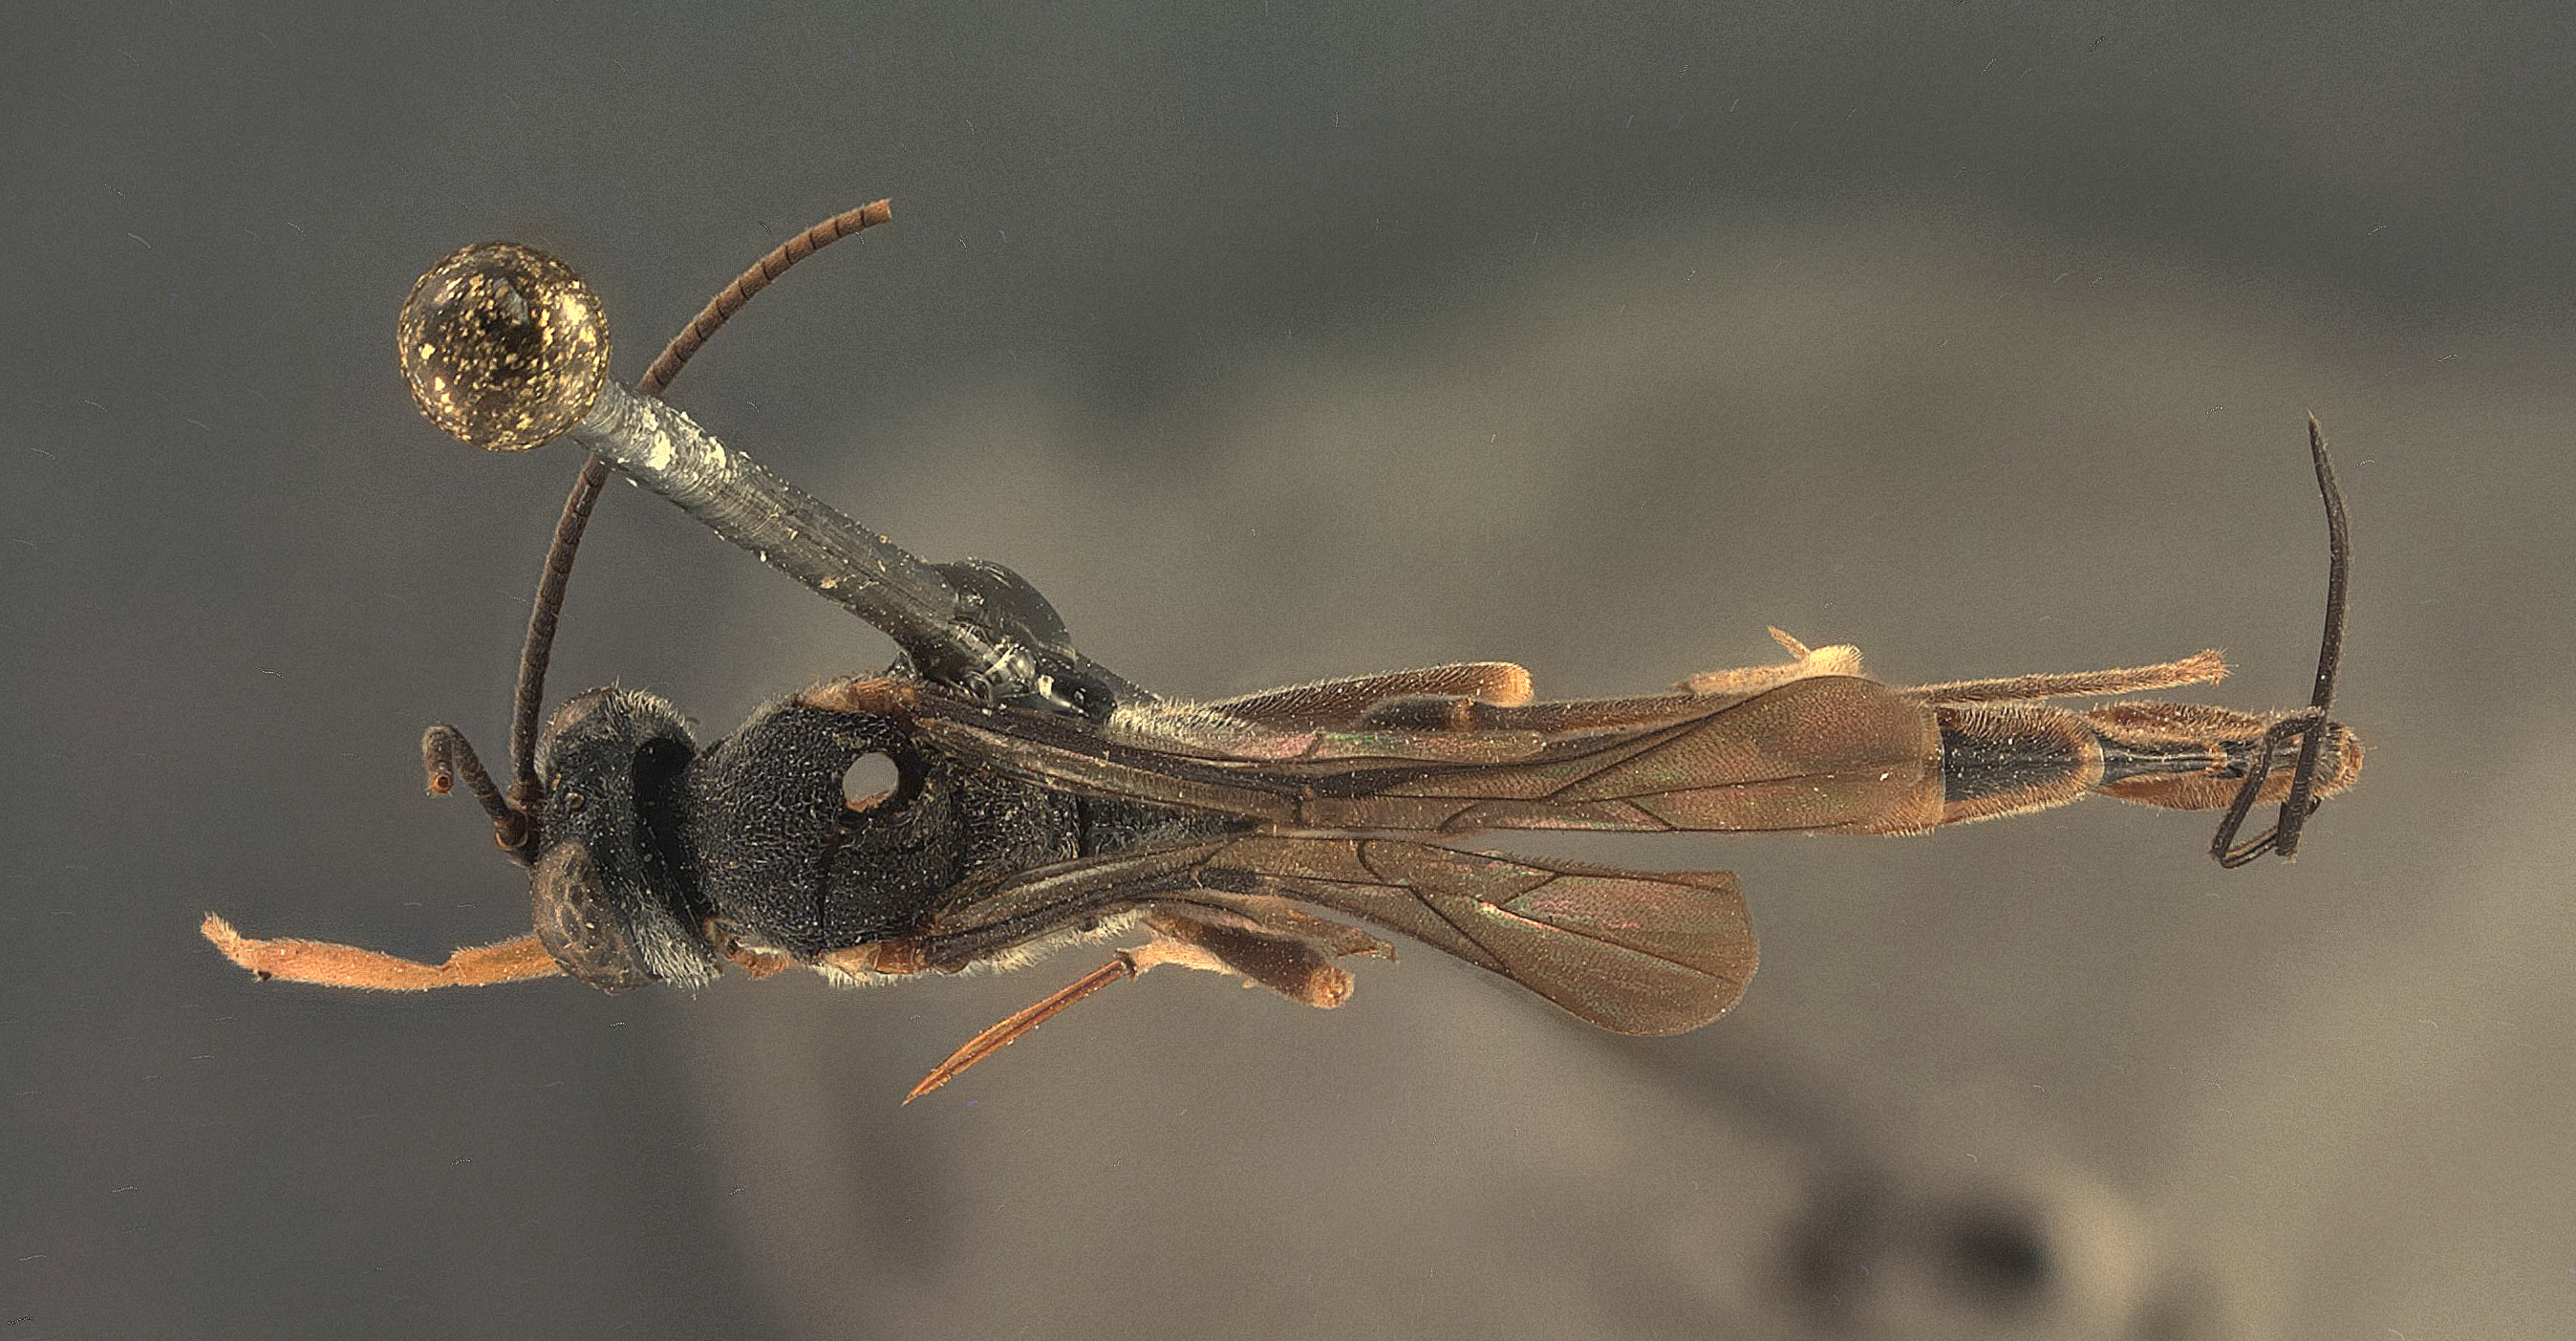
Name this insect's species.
Venturia valelaminata
